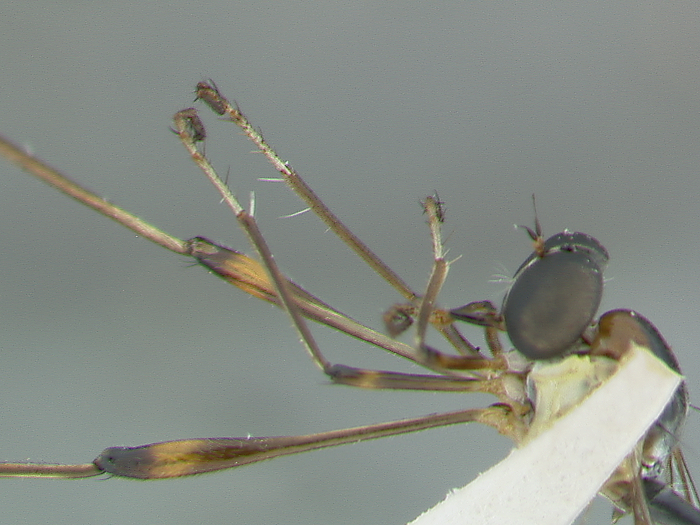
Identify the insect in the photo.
Leptogaster bengryi
